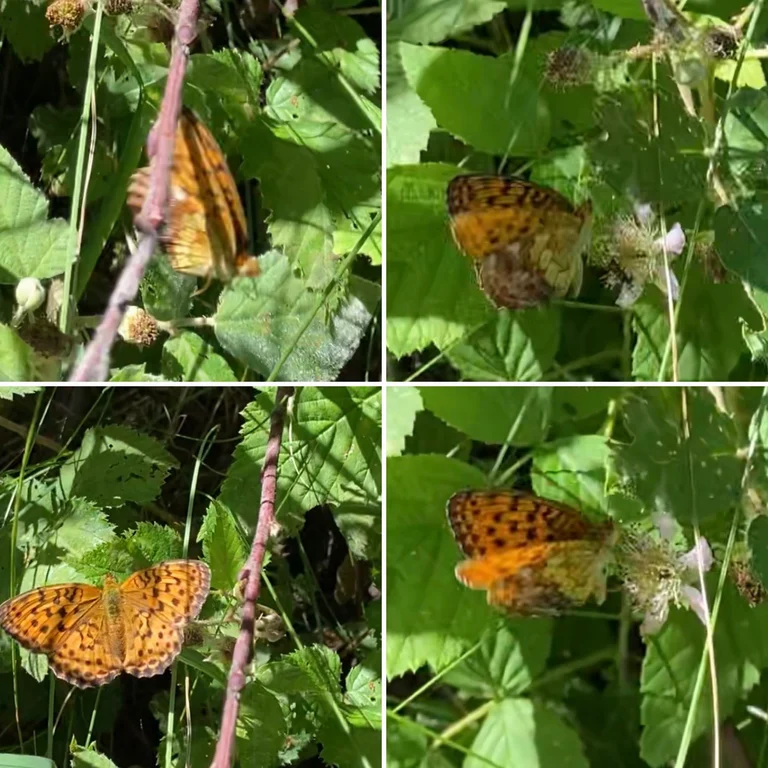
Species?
Brenthis daphne
